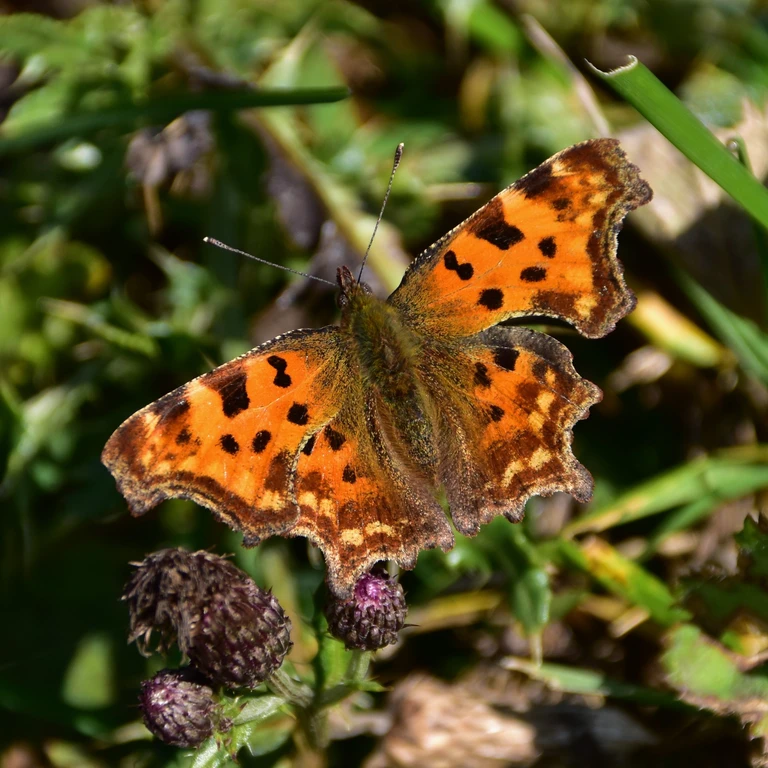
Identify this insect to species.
Polygonia c-album
